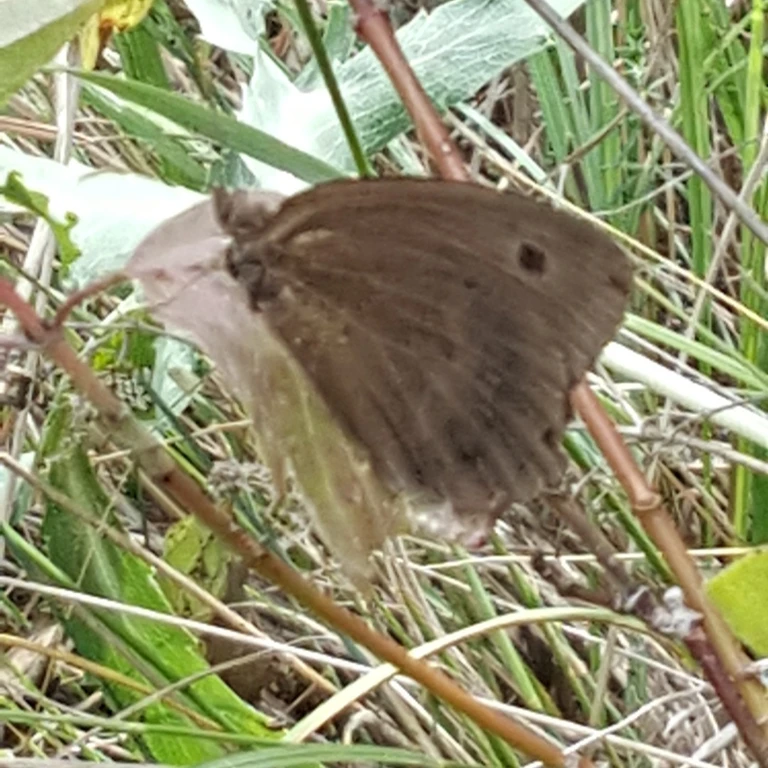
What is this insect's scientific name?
Maniola jurtina
